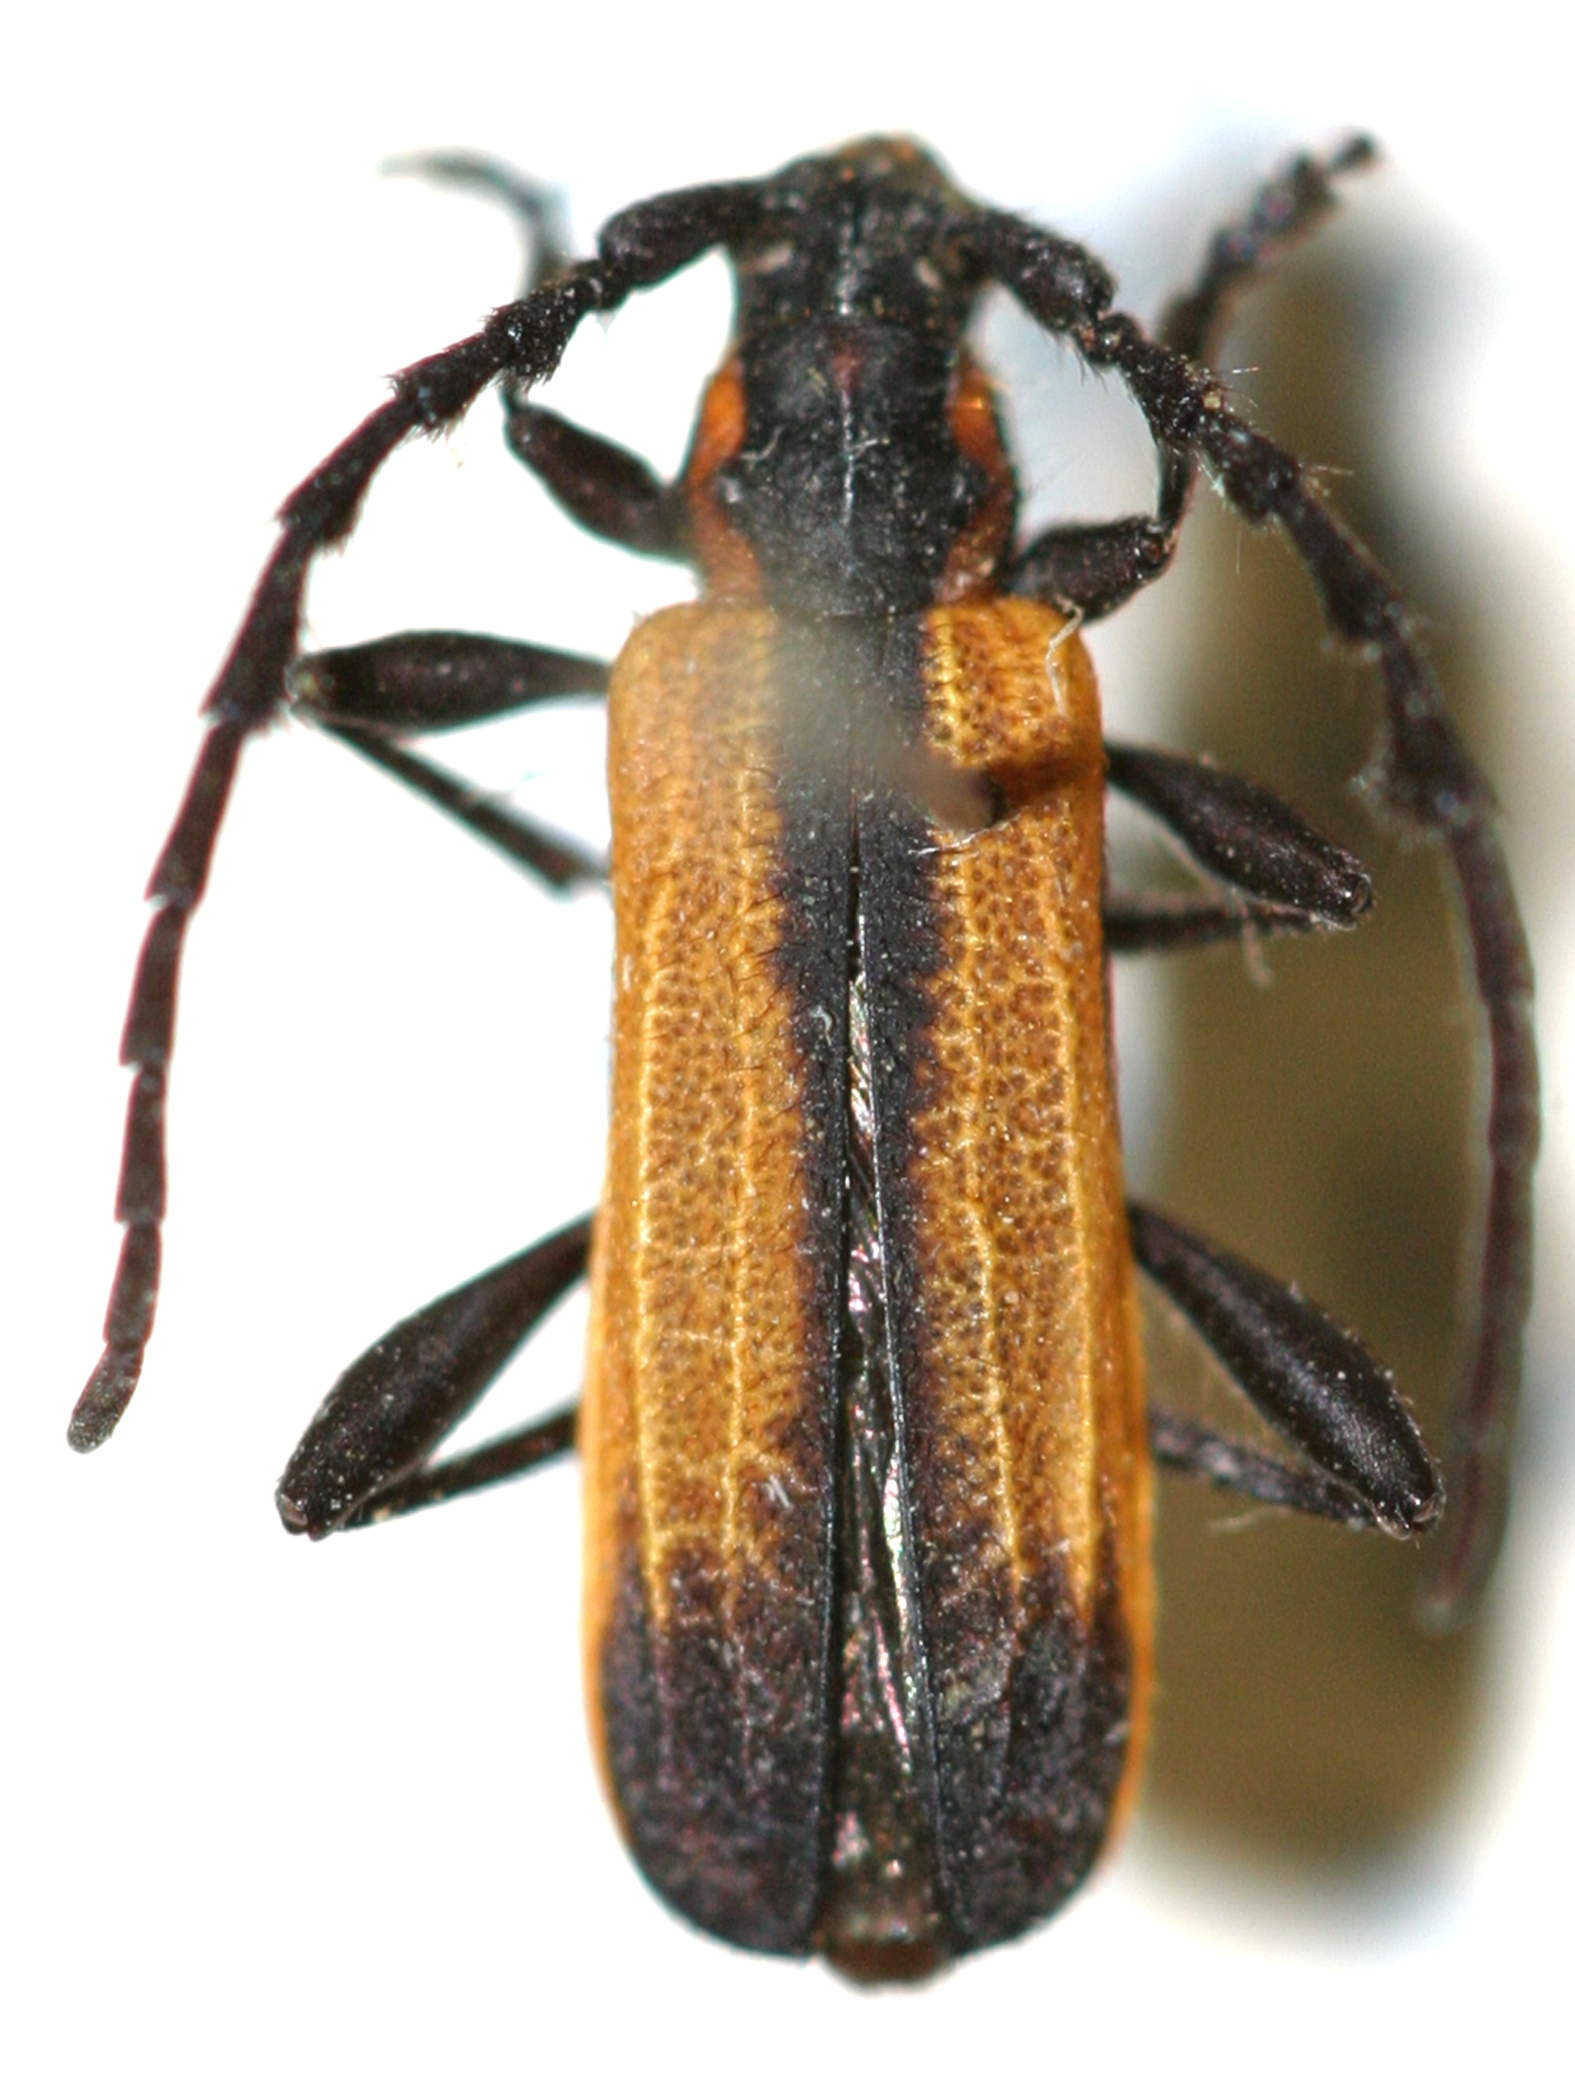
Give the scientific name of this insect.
Pteroplatus anchora
